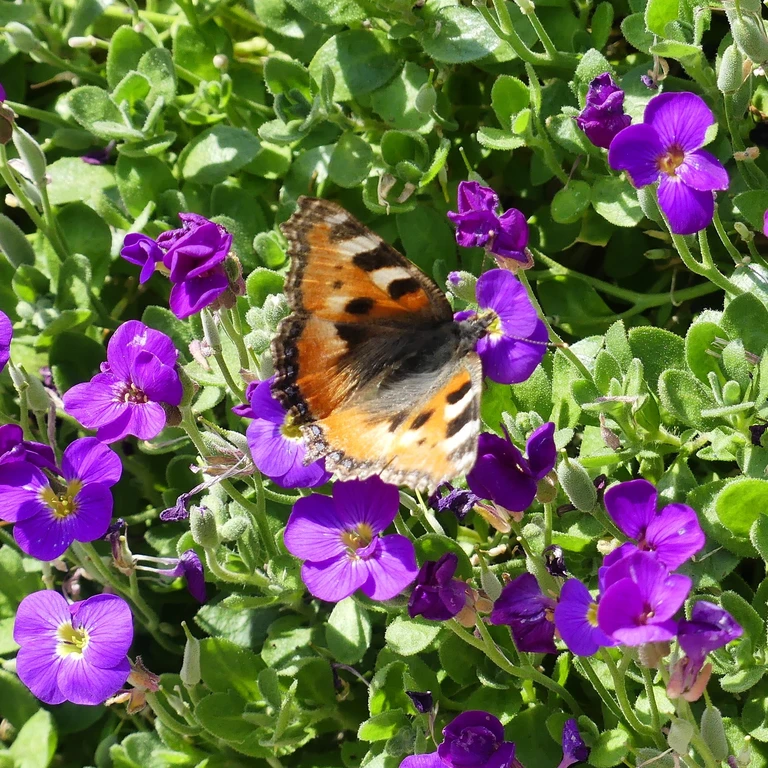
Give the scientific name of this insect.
Aglais urticae
